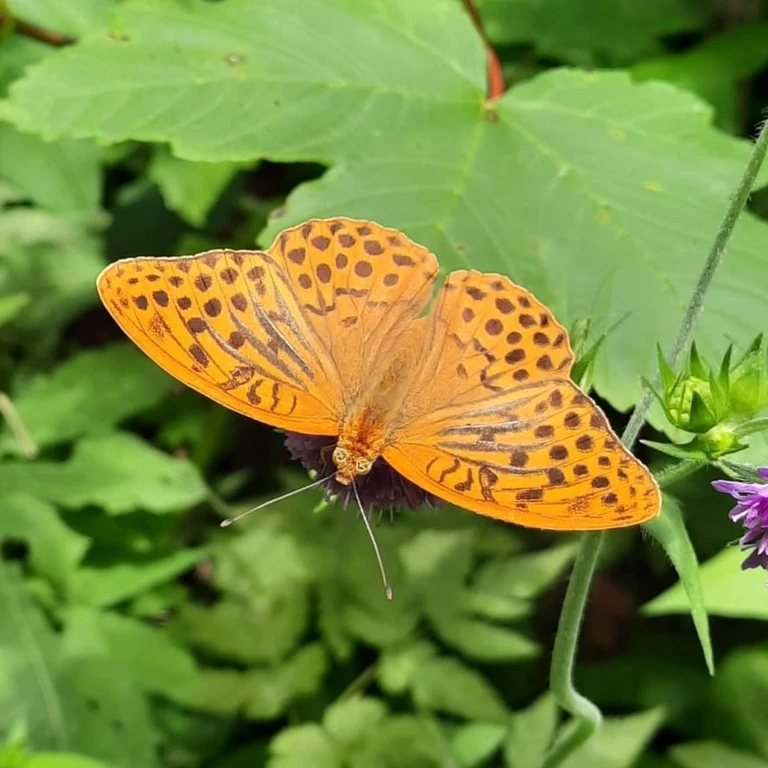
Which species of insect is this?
Argynnis paphia
